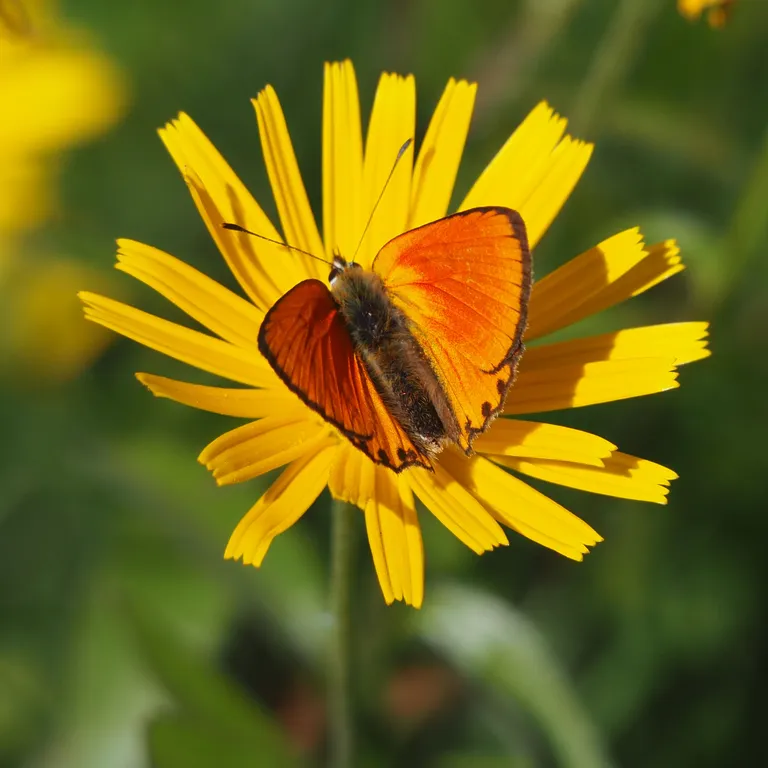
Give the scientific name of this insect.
Lycaena virgaureae
